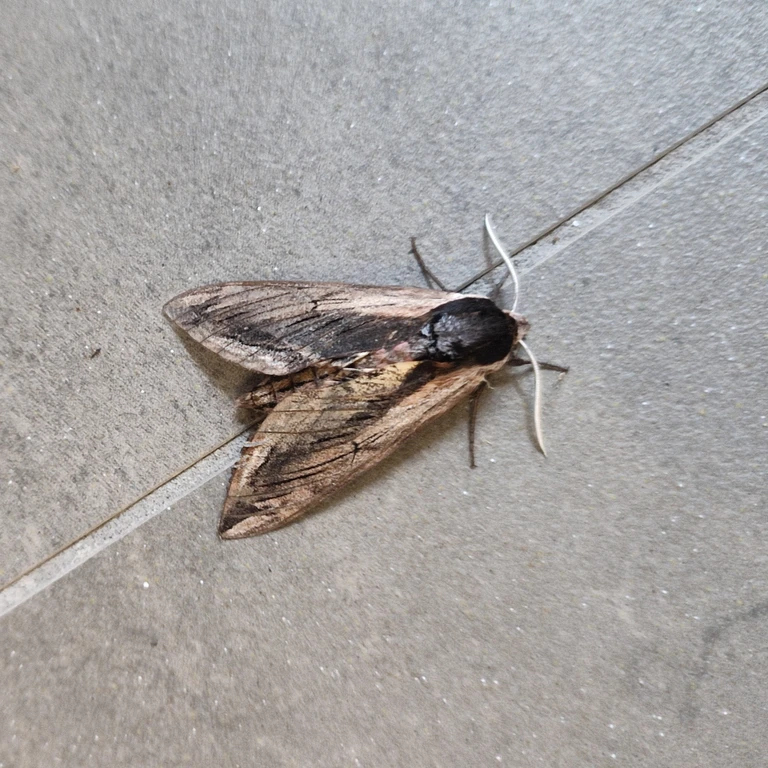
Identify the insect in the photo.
Sphinx ligustri
